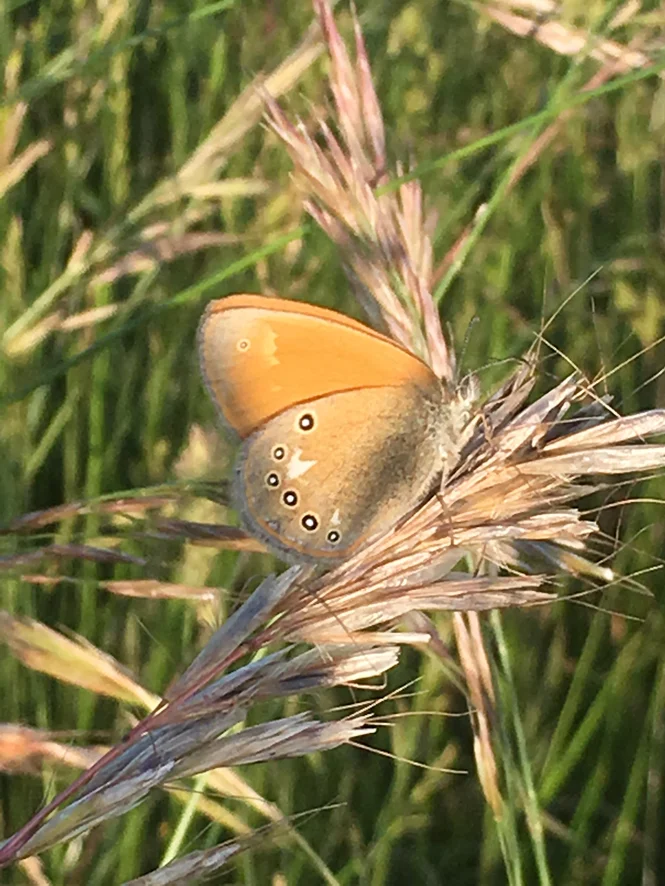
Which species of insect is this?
Coenonympha glycerion (also Coenonympha iphis)
